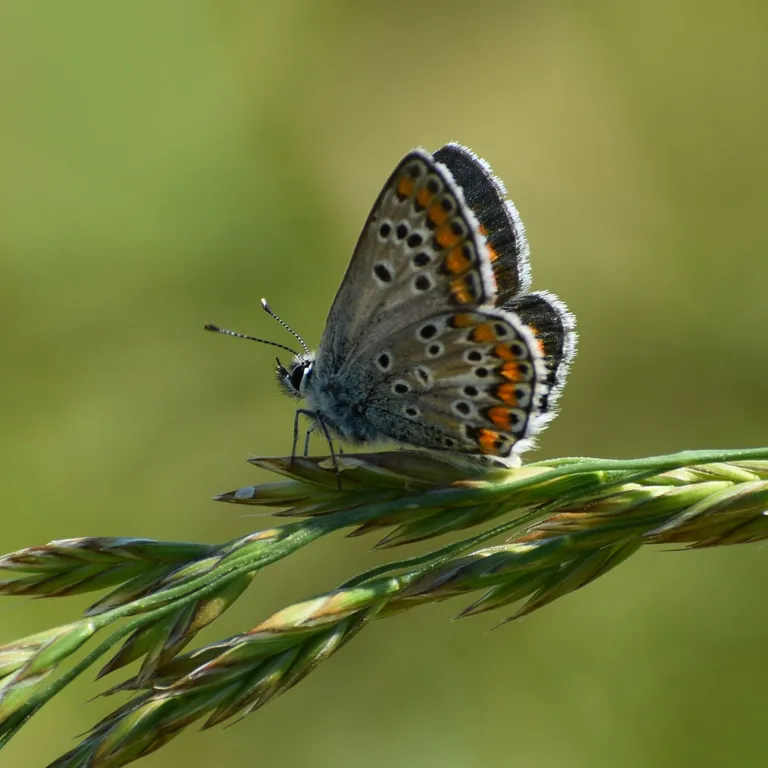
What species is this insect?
Aricia agestis/artaxerxes
